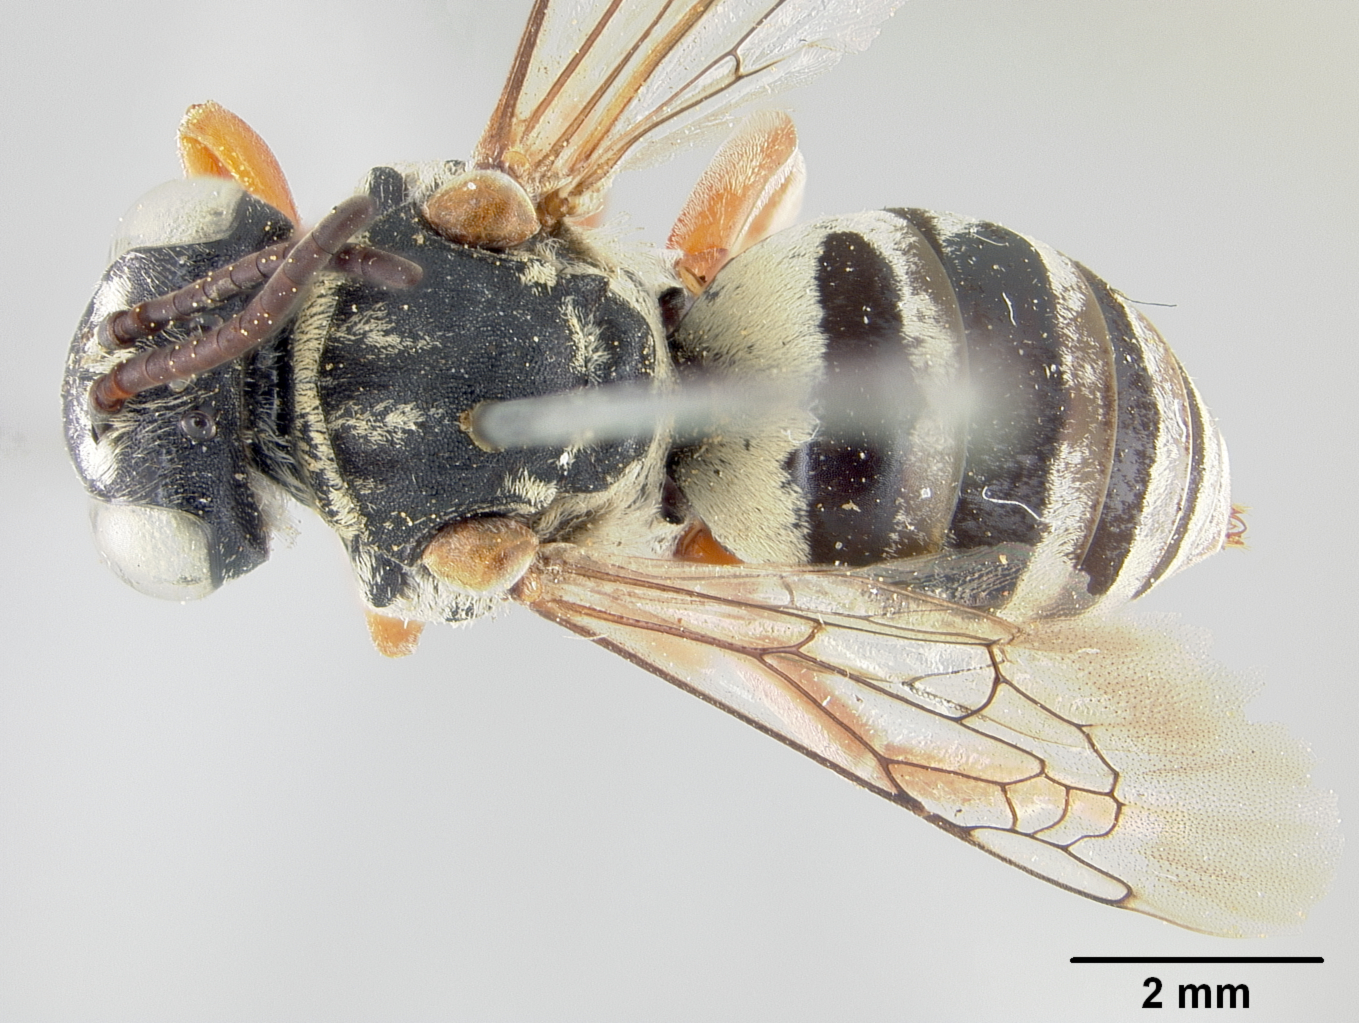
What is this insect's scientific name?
Triepeolus grindeliae
